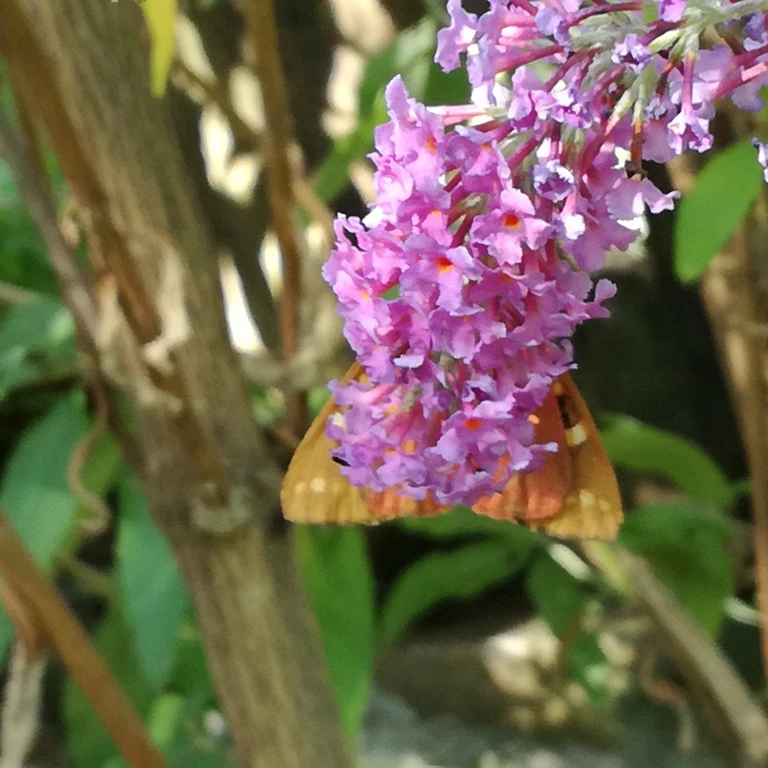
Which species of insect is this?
Euplagia quadripunctaria
